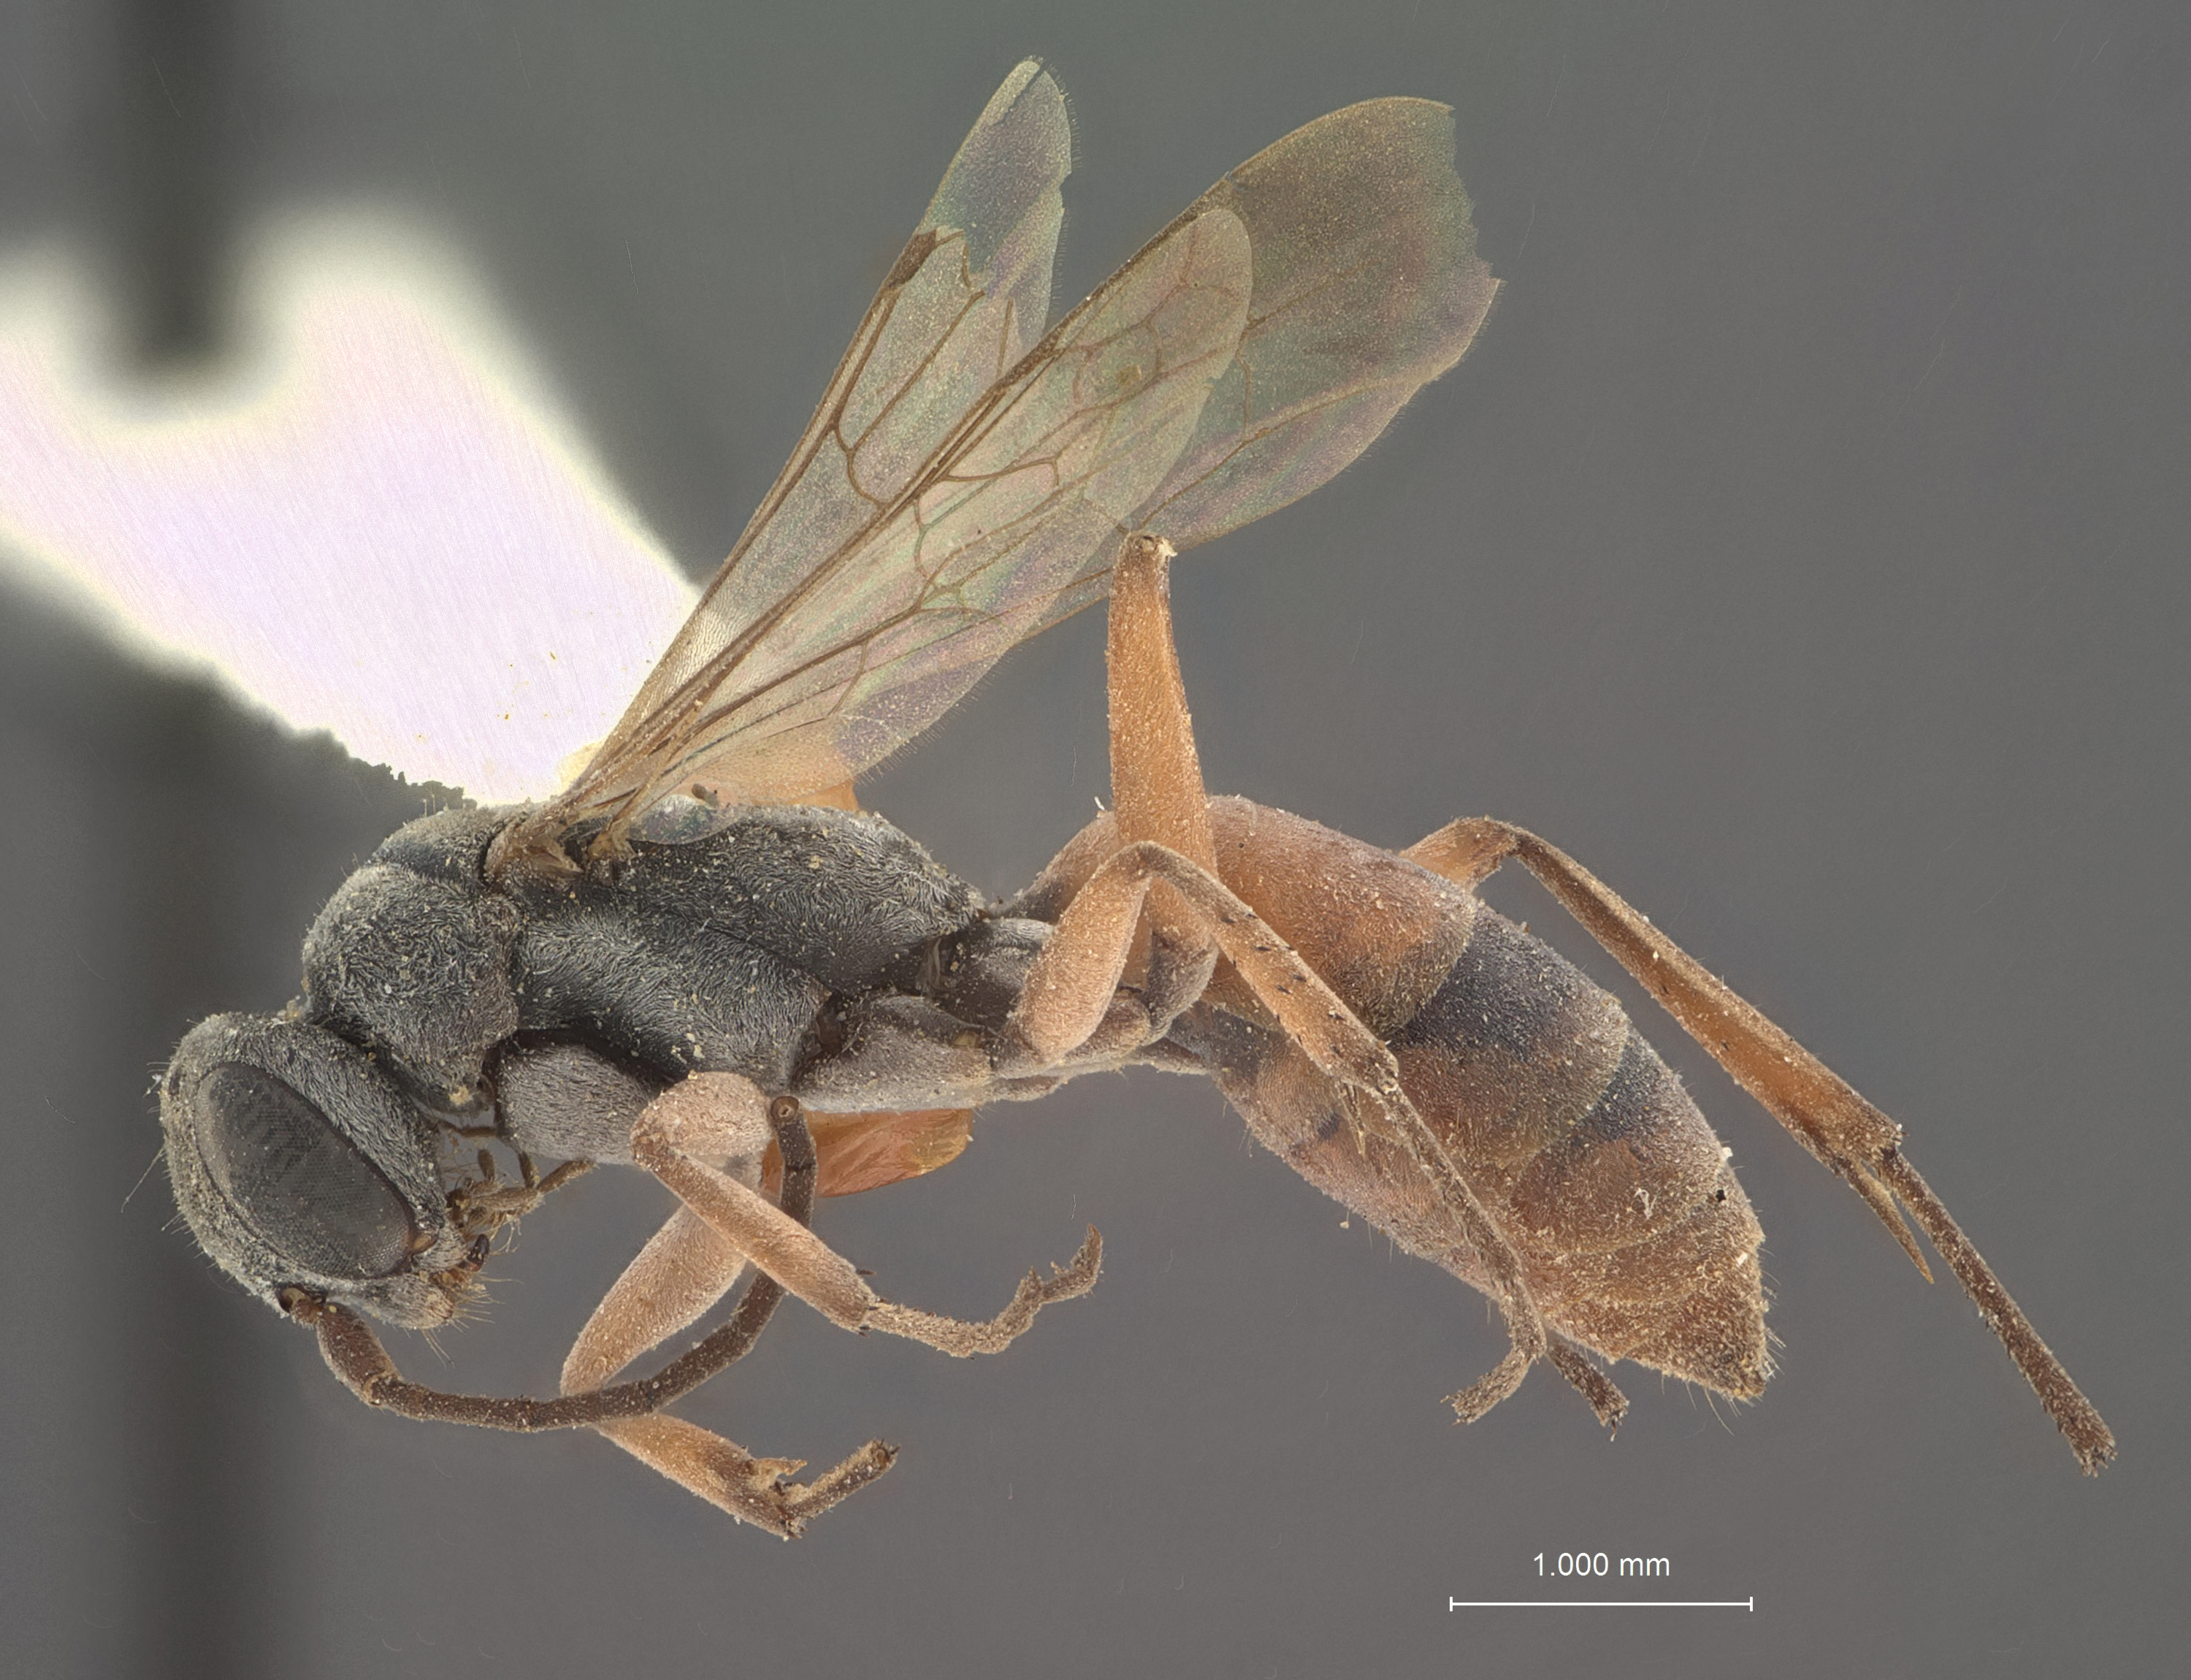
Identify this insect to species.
Ageniella grisea
